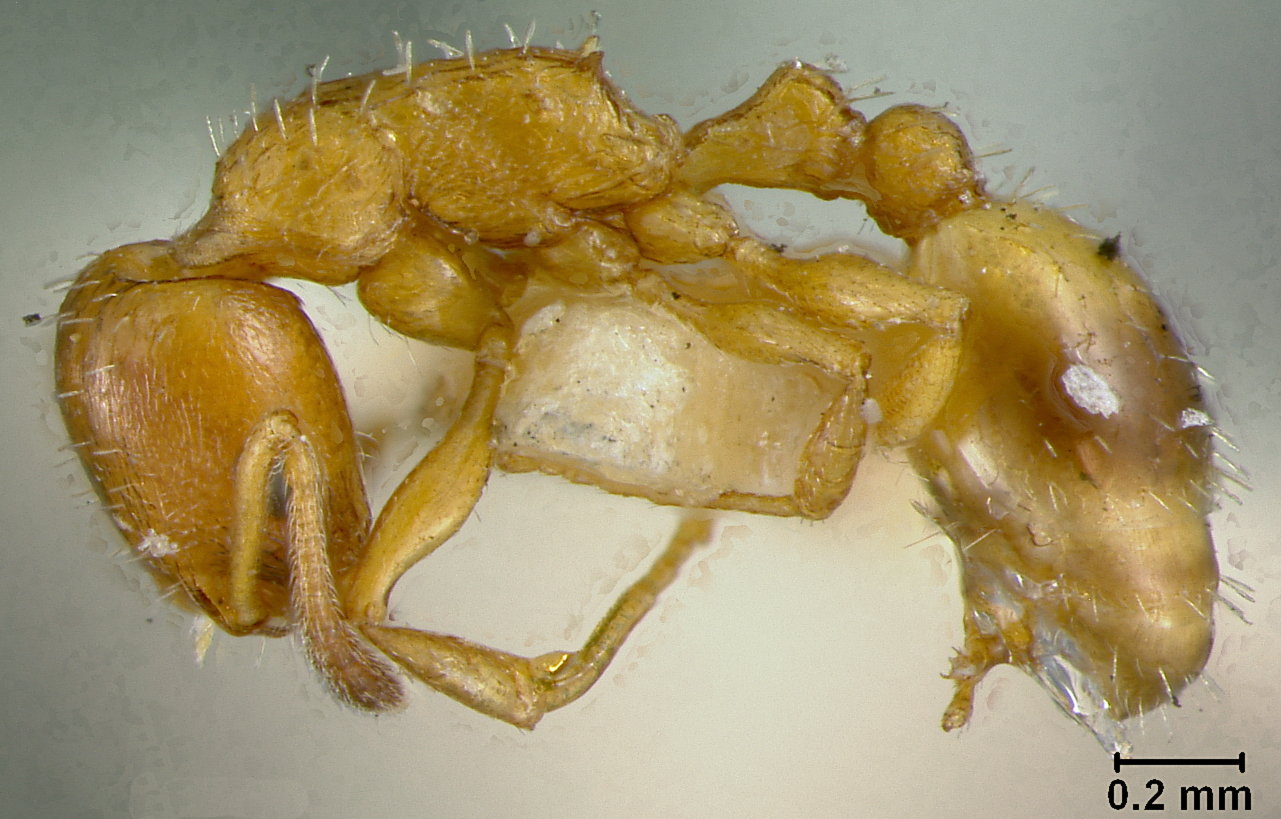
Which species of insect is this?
Leptothorax bulgaricus
